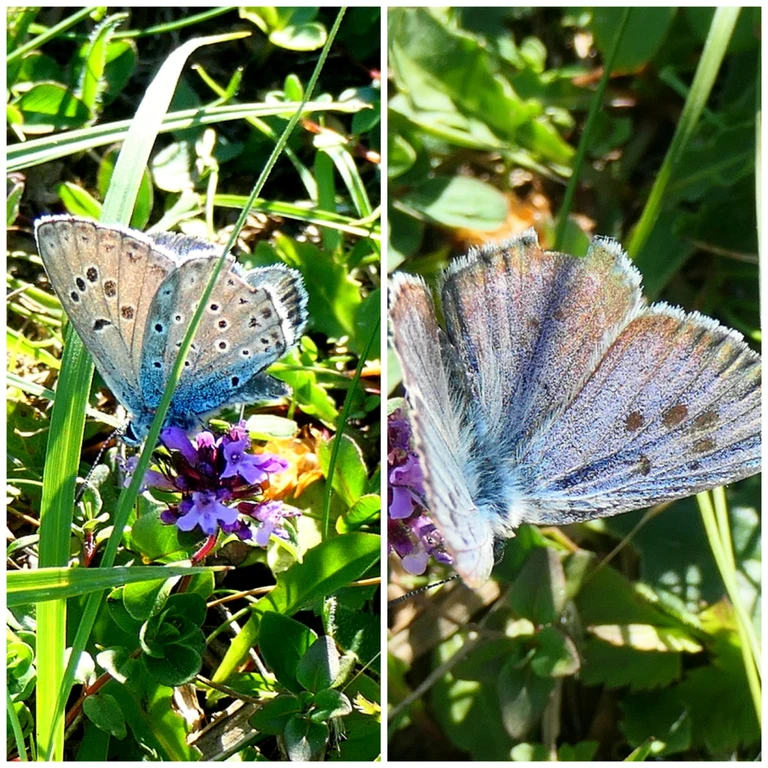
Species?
Phengaris arion (also Maculinea arion)
